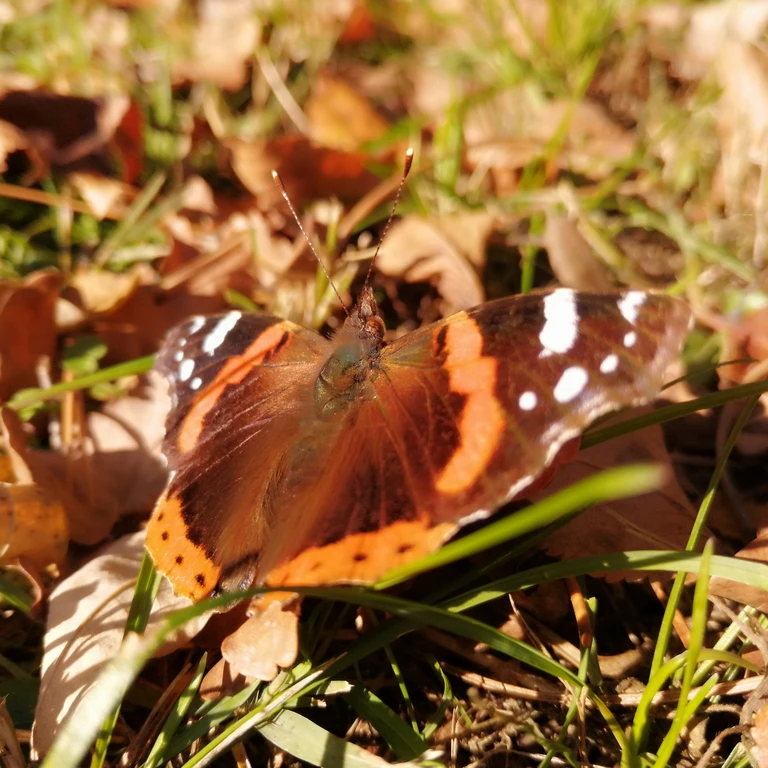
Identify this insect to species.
Vanessa atalanta
